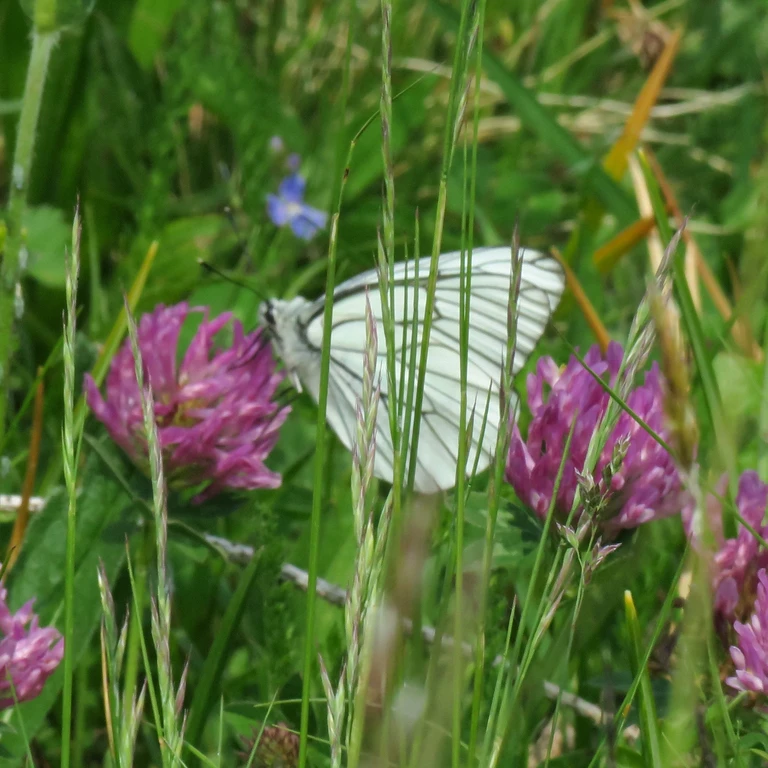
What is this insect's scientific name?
Aporia crataegi
